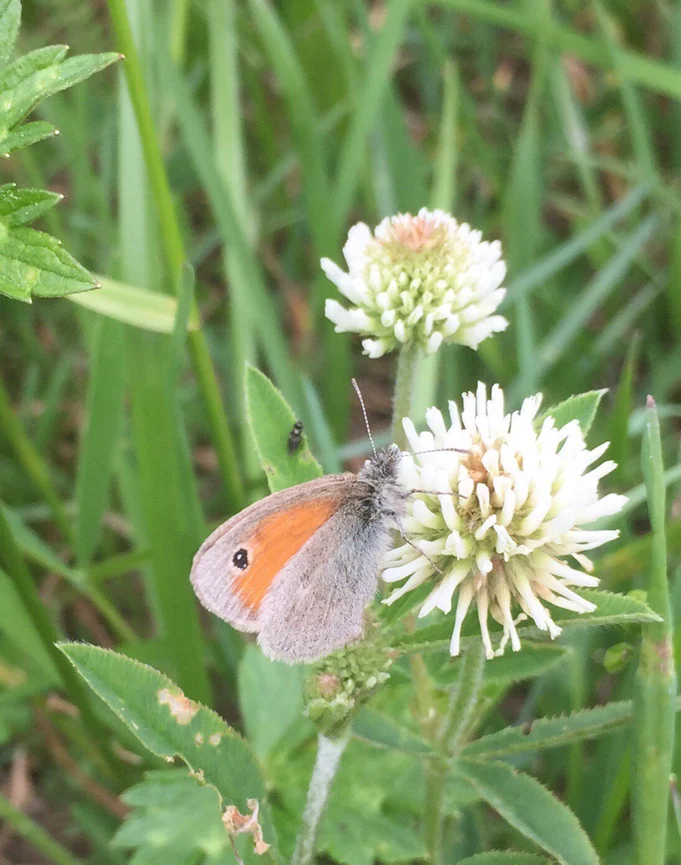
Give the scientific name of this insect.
Coenonympha pamphilus
